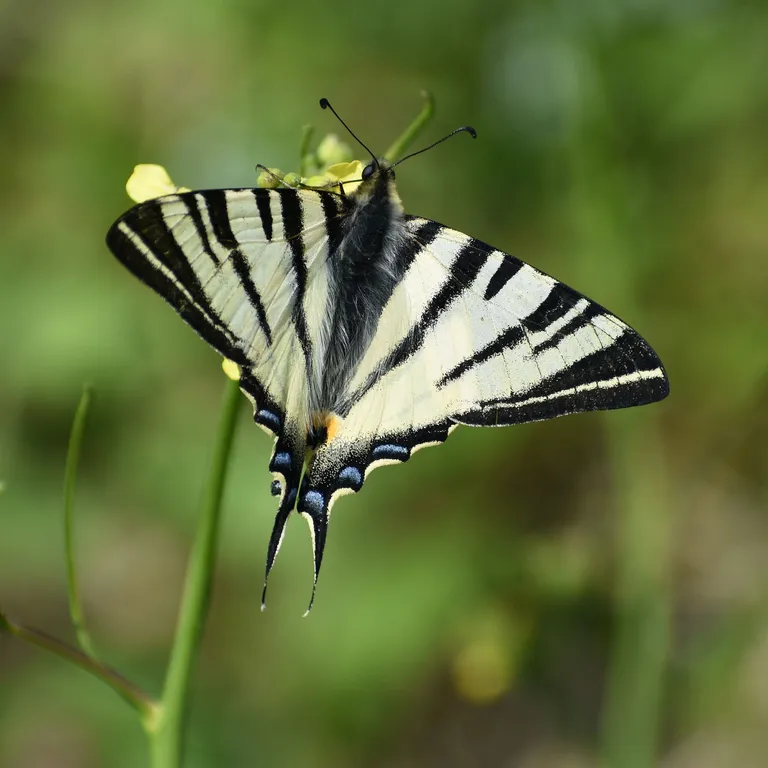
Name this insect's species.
Iphiclides podalirius
